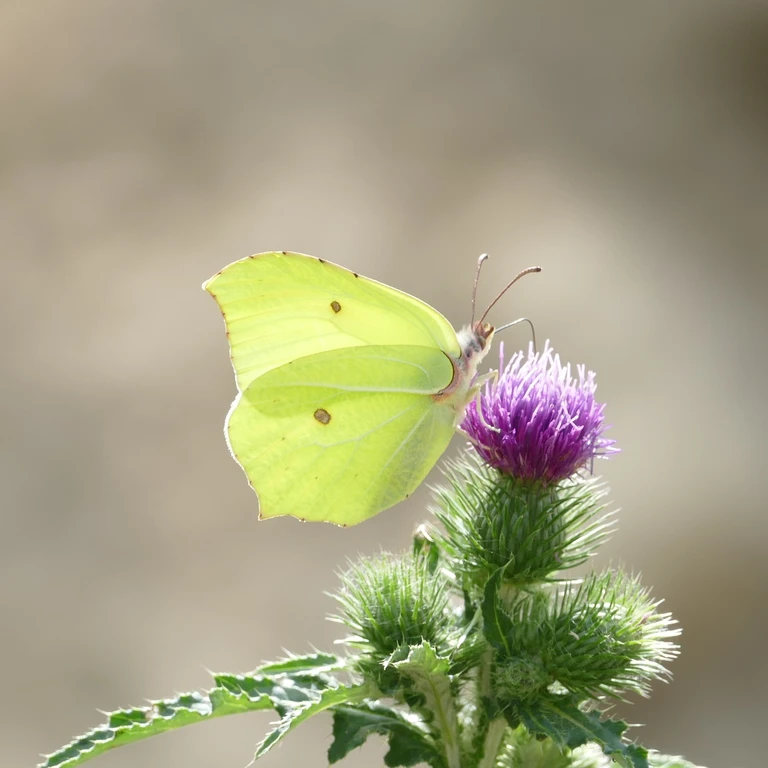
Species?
Gonepteryx rhamni
